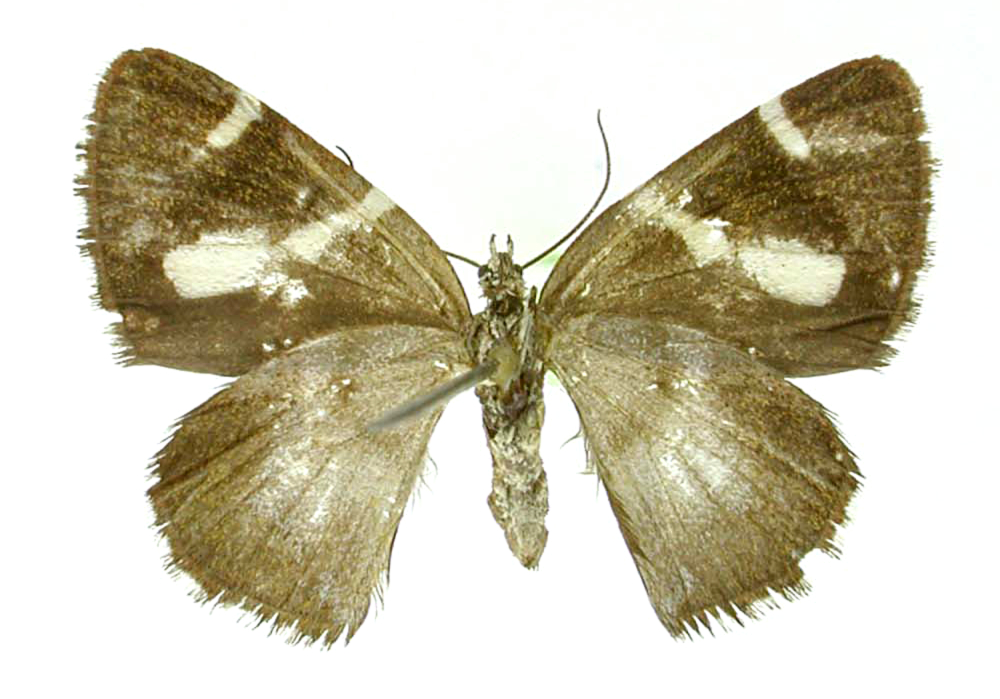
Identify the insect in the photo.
Scordylia colmala
